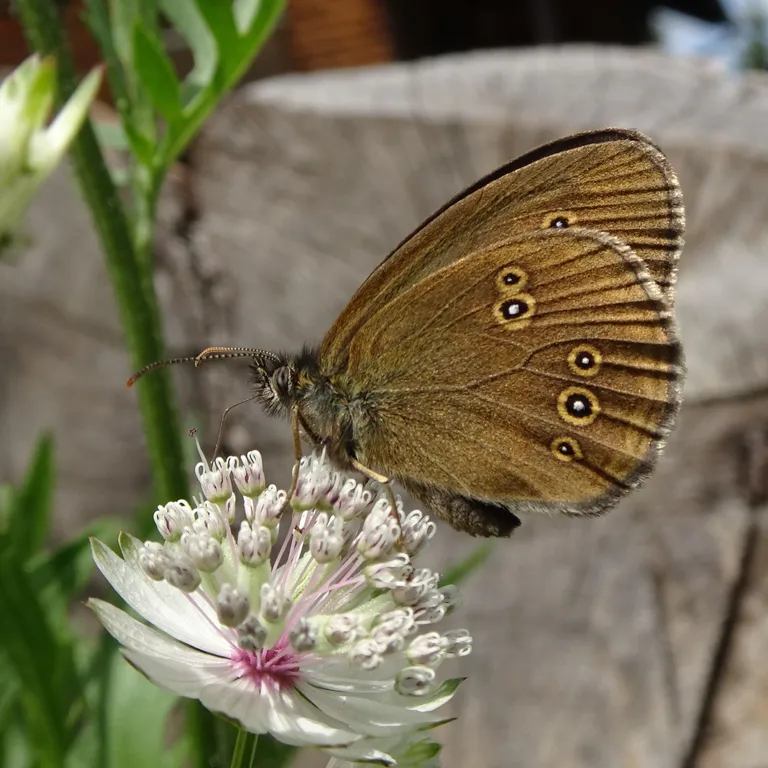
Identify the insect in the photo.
Aphantopus hyperantus
